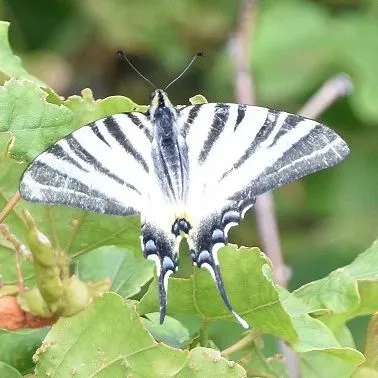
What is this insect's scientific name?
Iphiclides podalirius
